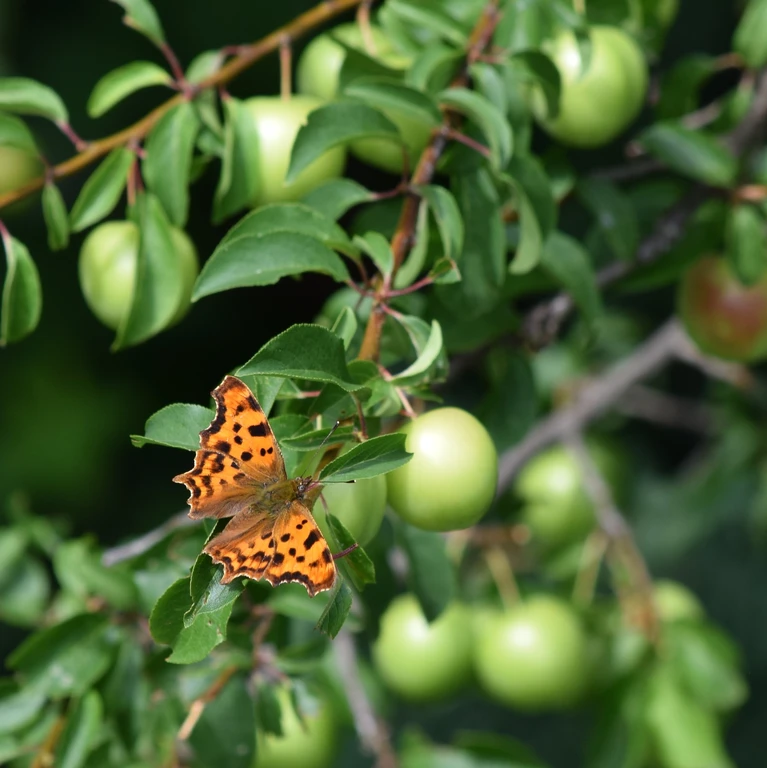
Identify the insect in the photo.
Polygonia c-album
